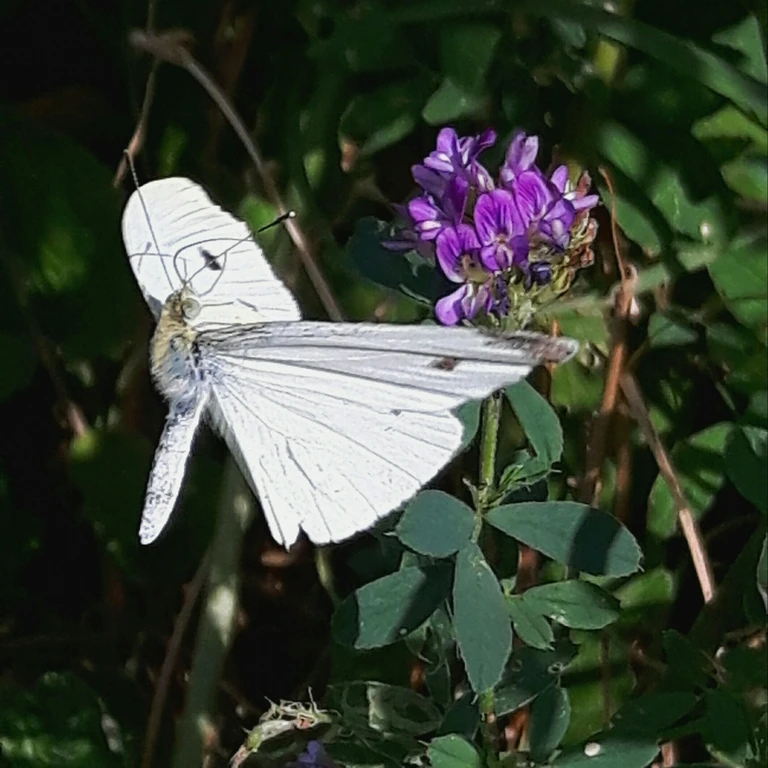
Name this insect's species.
Pieris rapae
